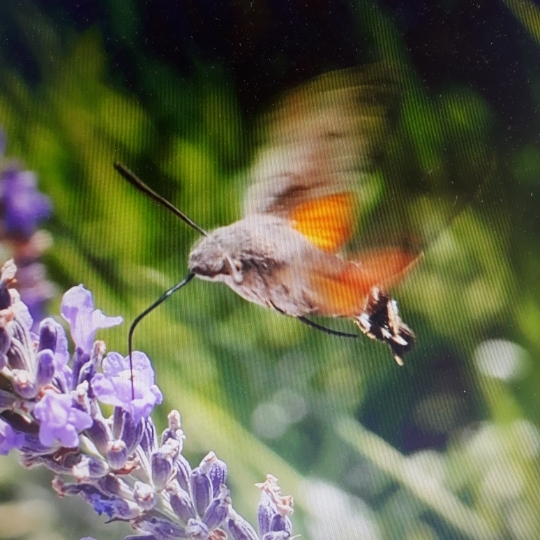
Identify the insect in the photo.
Macroglossum stellatarum
